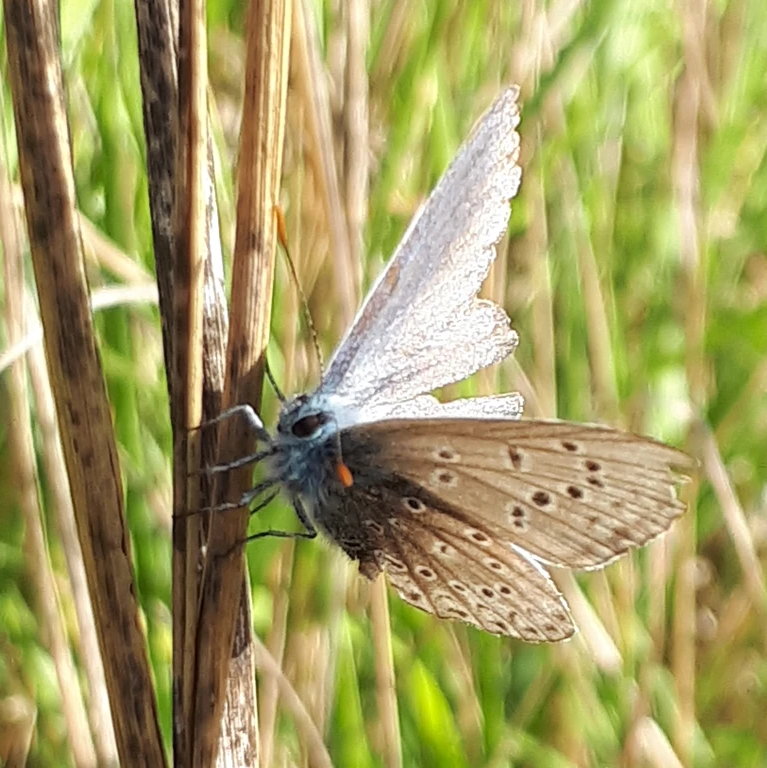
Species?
Polyommatus icarus
